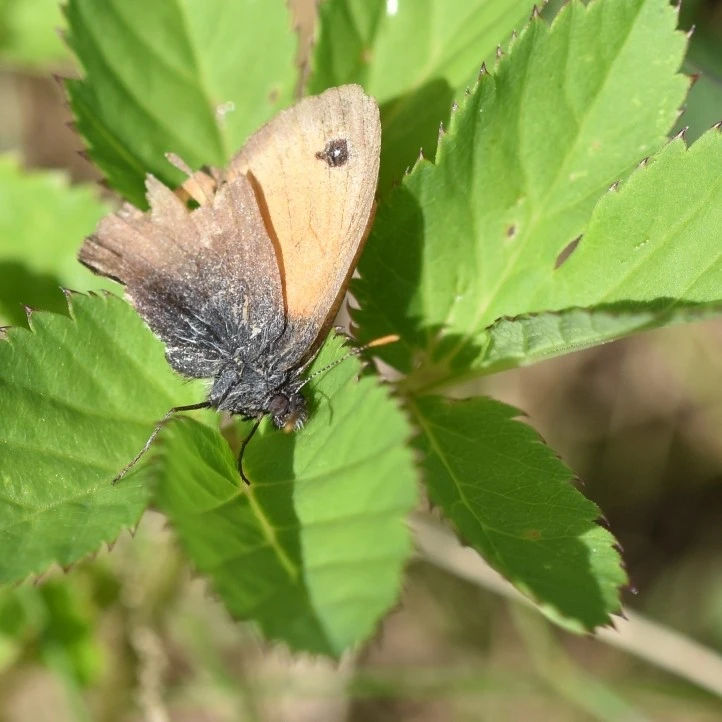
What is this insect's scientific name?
Coenonympha pamphilus
